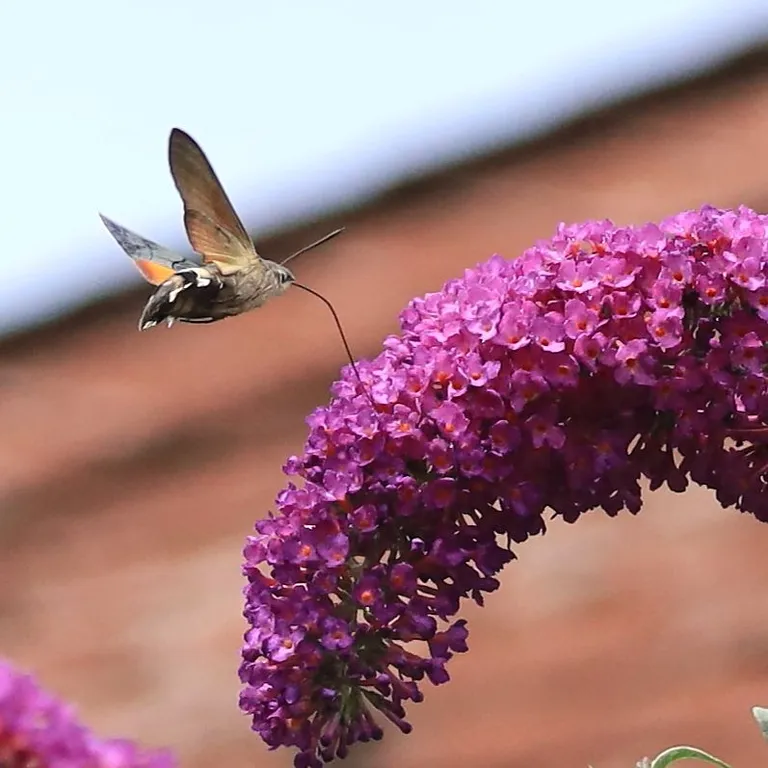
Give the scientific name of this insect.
Macroglossum stellatarum
